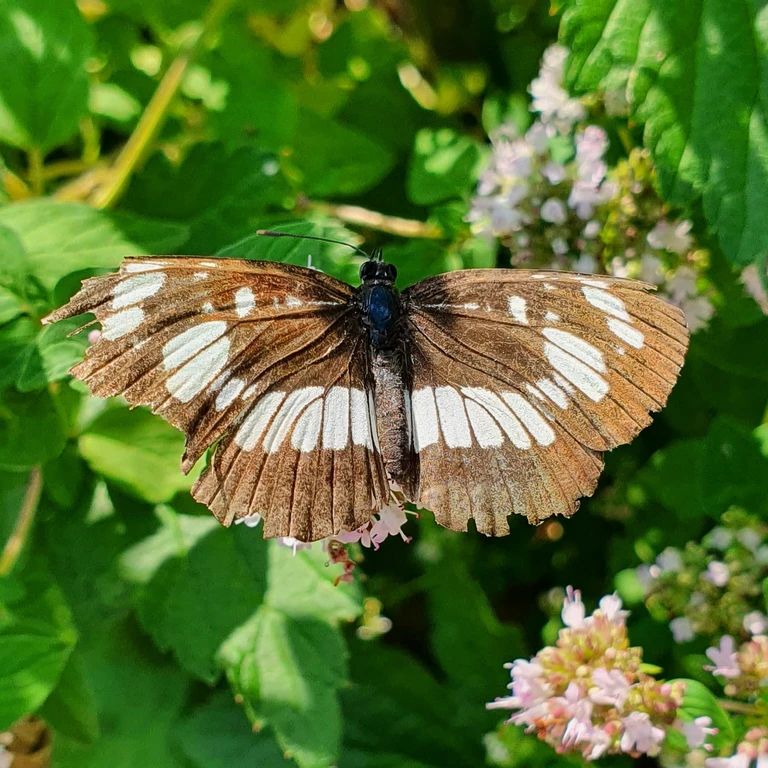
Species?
Neptis rivularis
